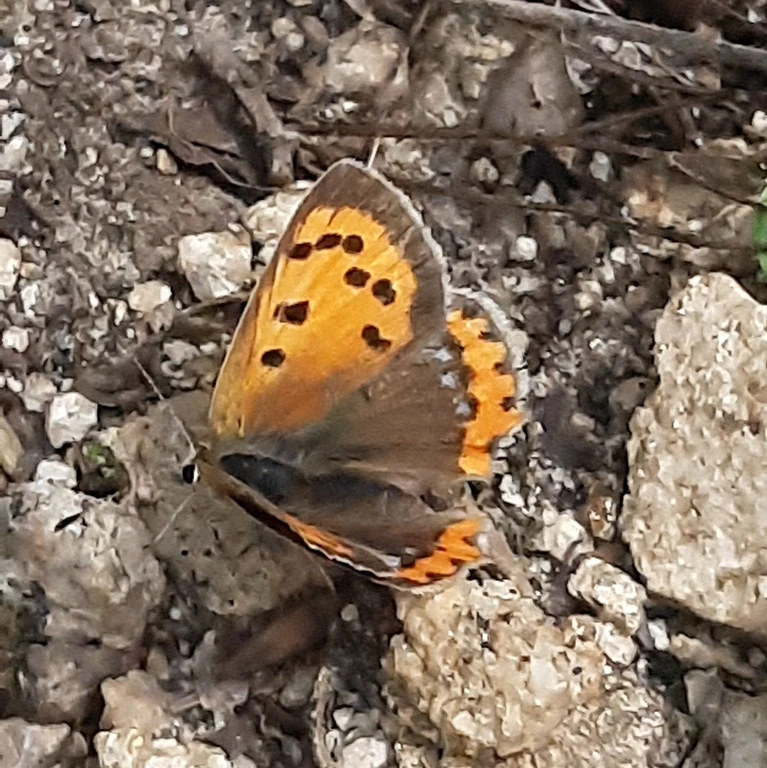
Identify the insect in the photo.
Lycaena phlaeas
